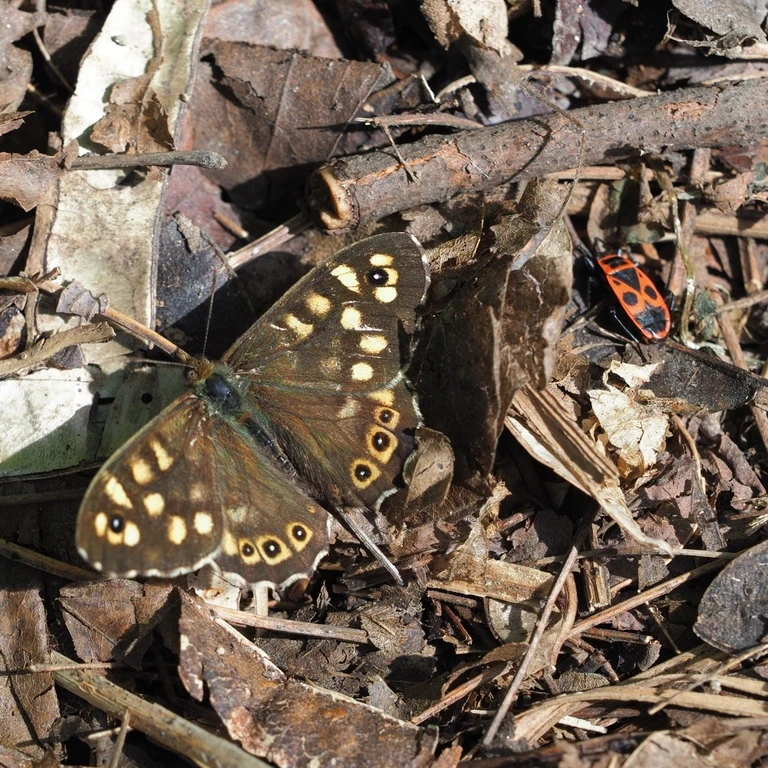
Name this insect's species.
Pararge aegeria
